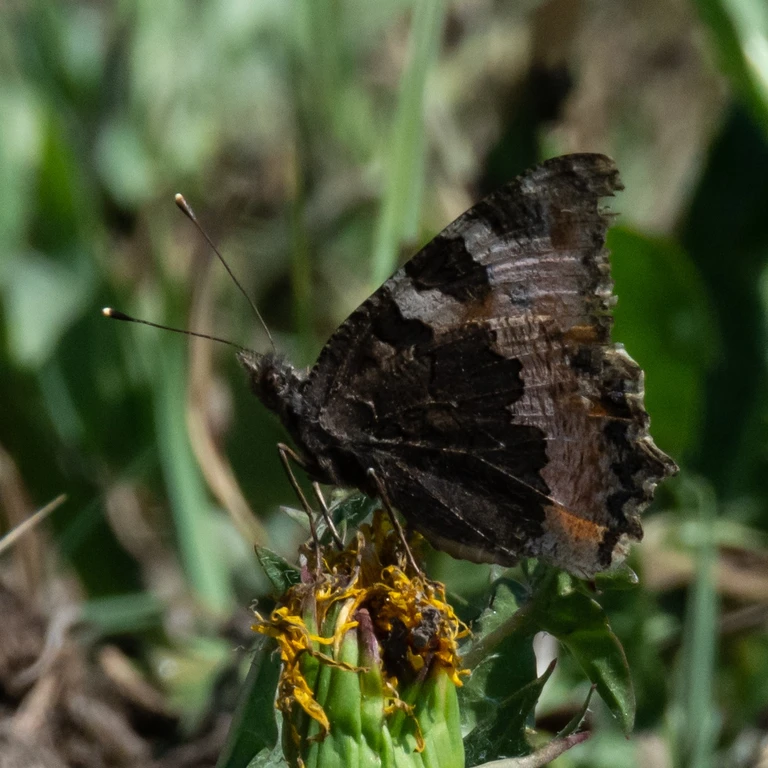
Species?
Aglais urticae
